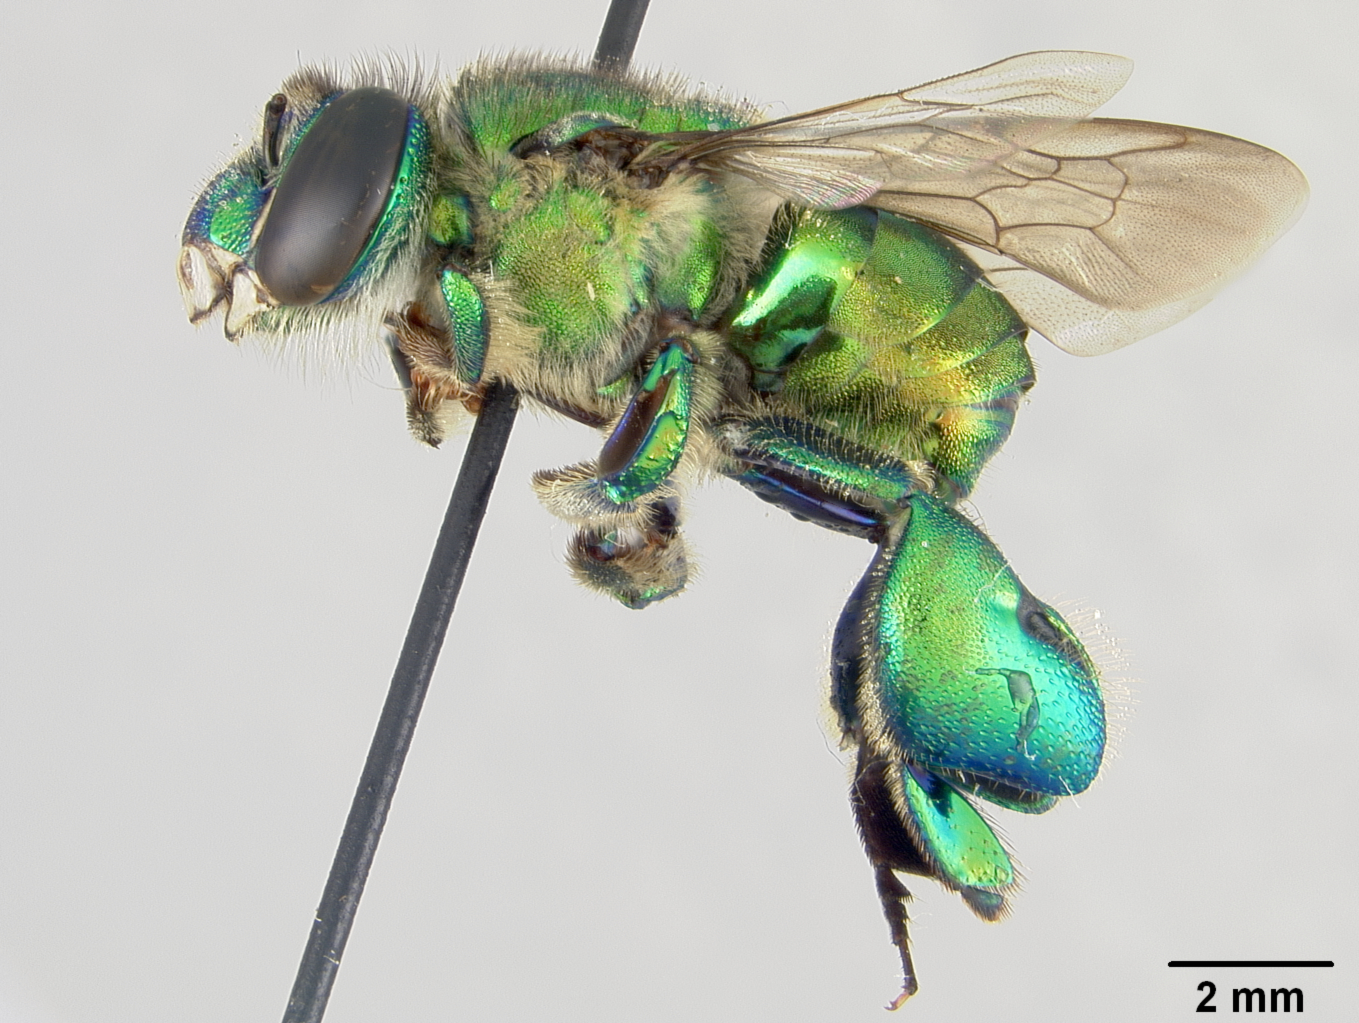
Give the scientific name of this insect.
Euglossa chlorina
